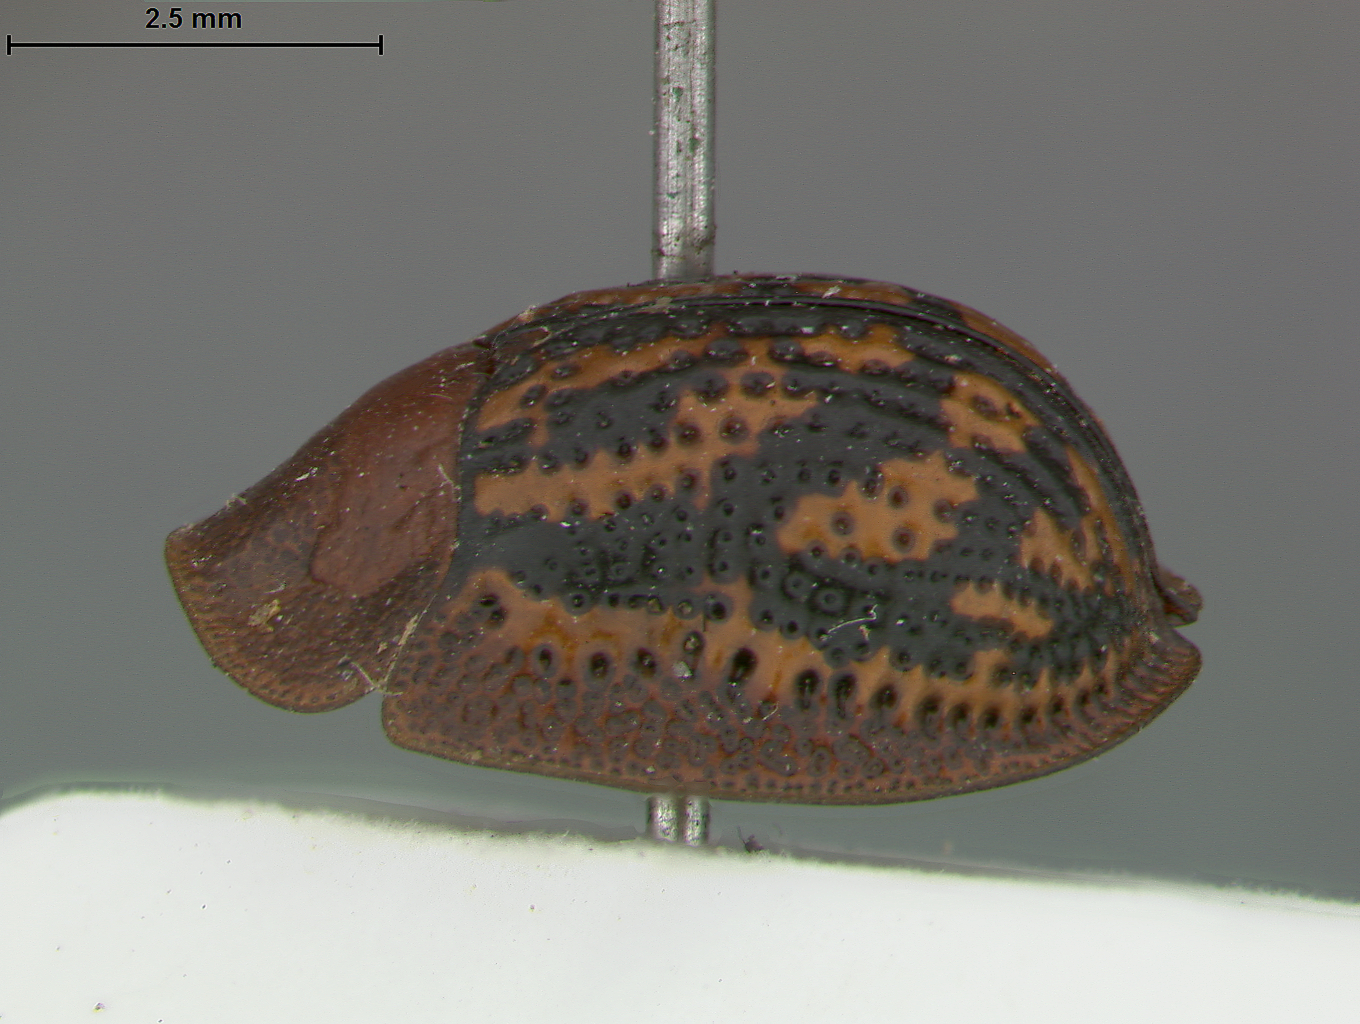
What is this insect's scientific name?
Fornicocassis rufocineata
